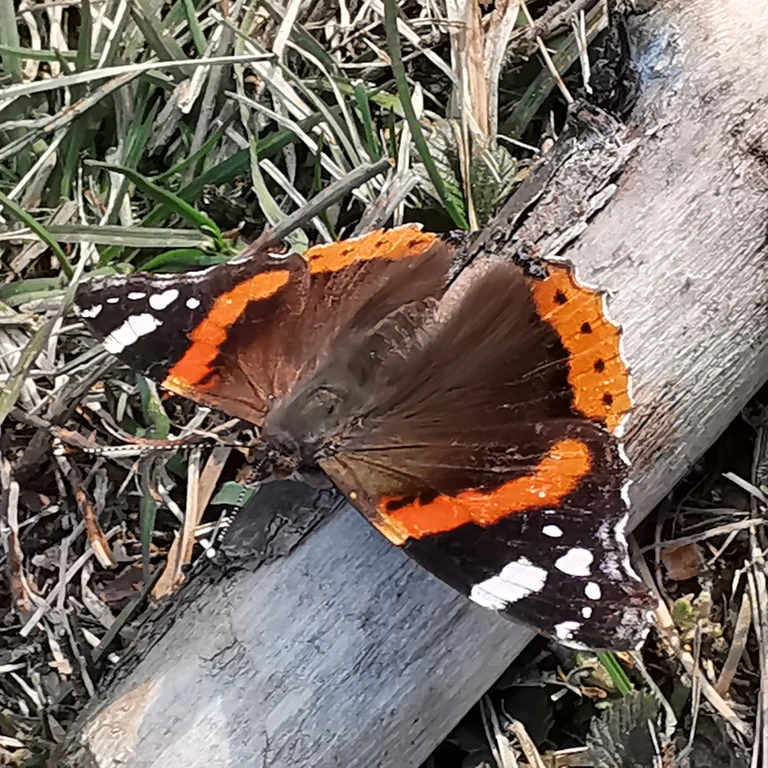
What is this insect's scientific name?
Vanessa atalanta
